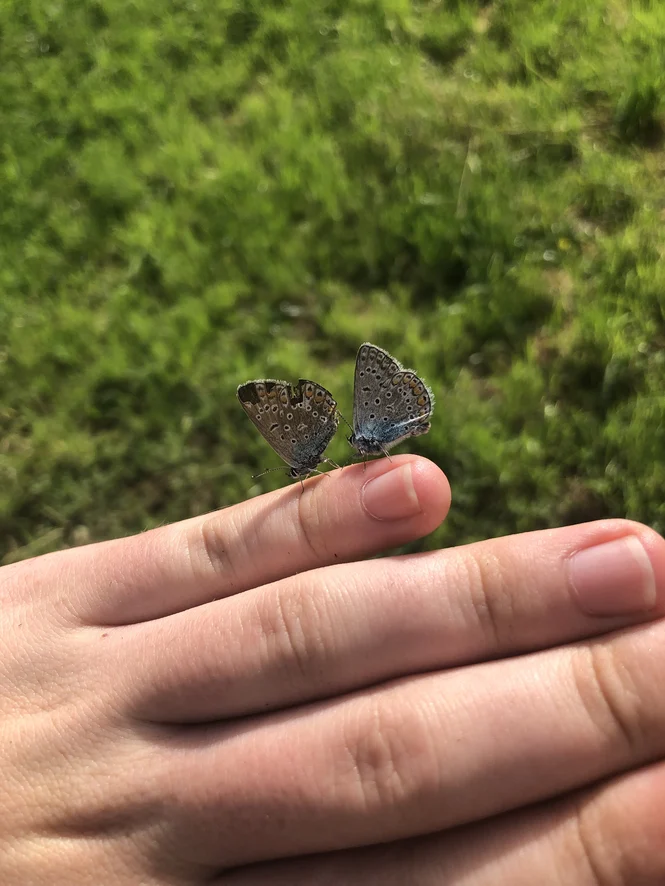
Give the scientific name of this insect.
Polyommatus icarus
